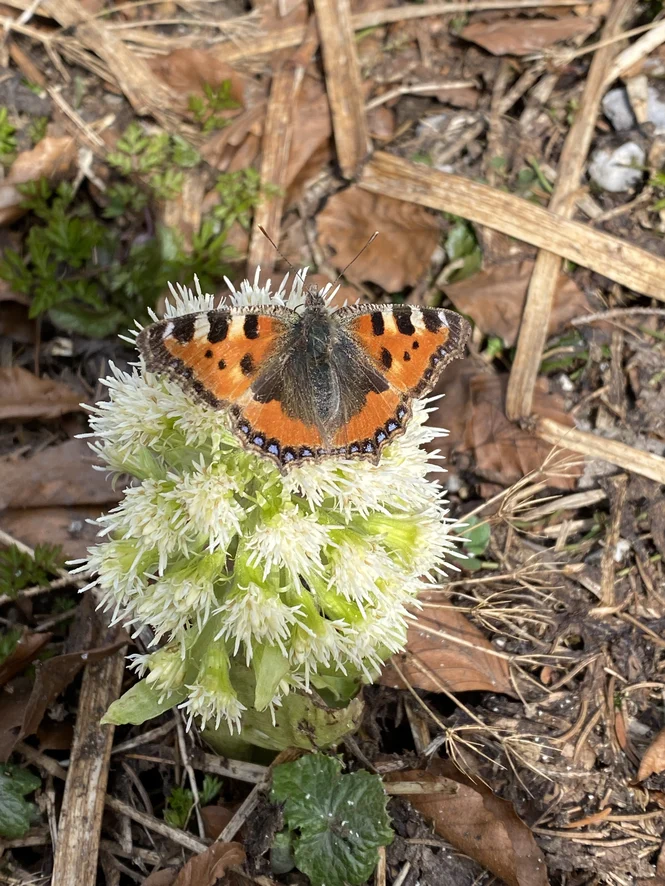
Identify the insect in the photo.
Aglais urticae
